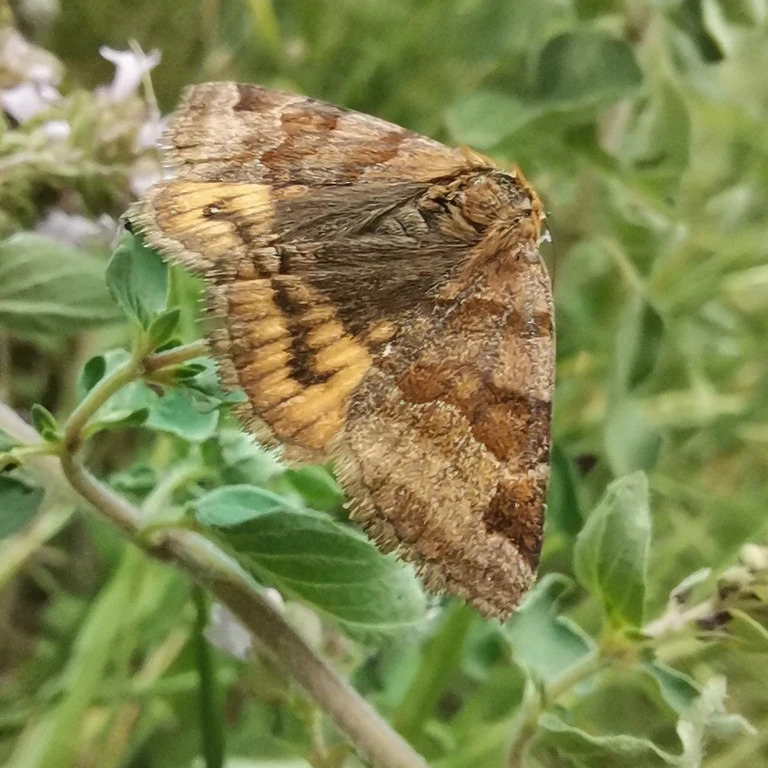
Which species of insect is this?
Euclidia glyphica
